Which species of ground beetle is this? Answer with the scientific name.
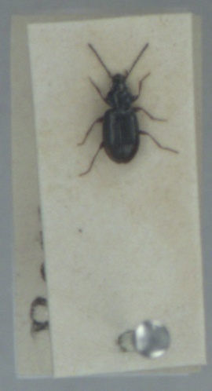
Bembidion guttula
